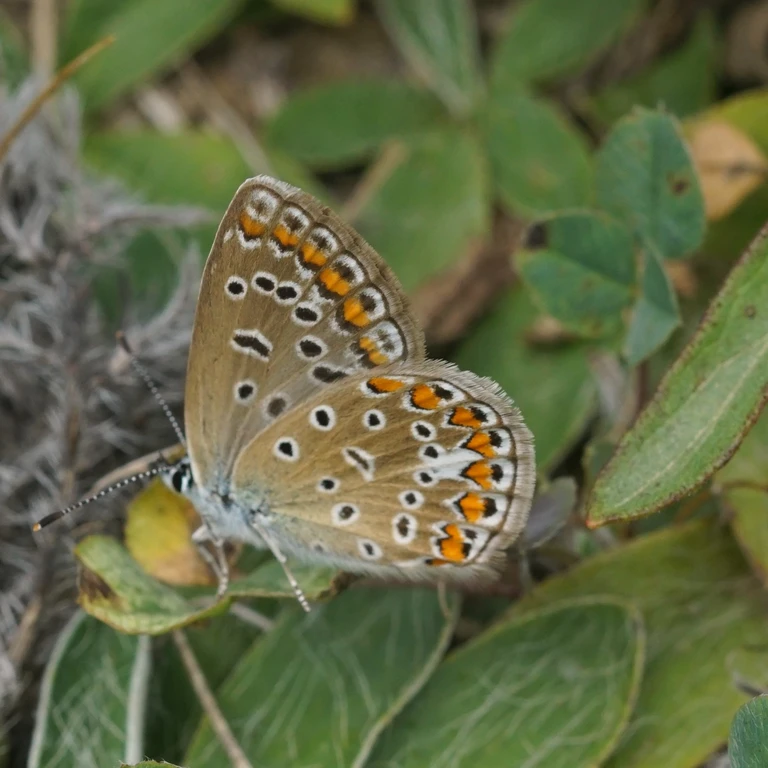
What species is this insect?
Polyommatus icarus
